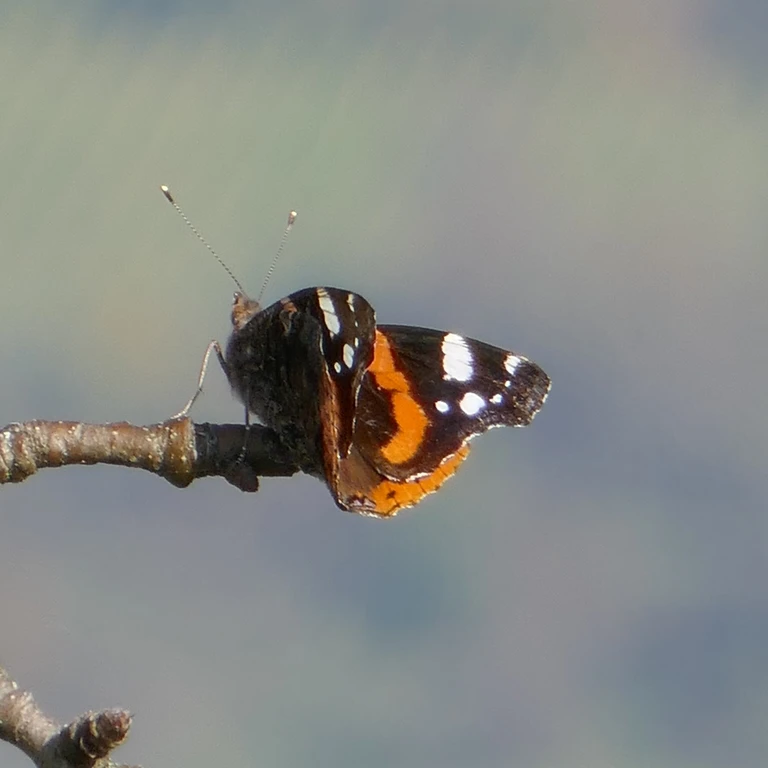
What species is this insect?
Vanessa atalanta
